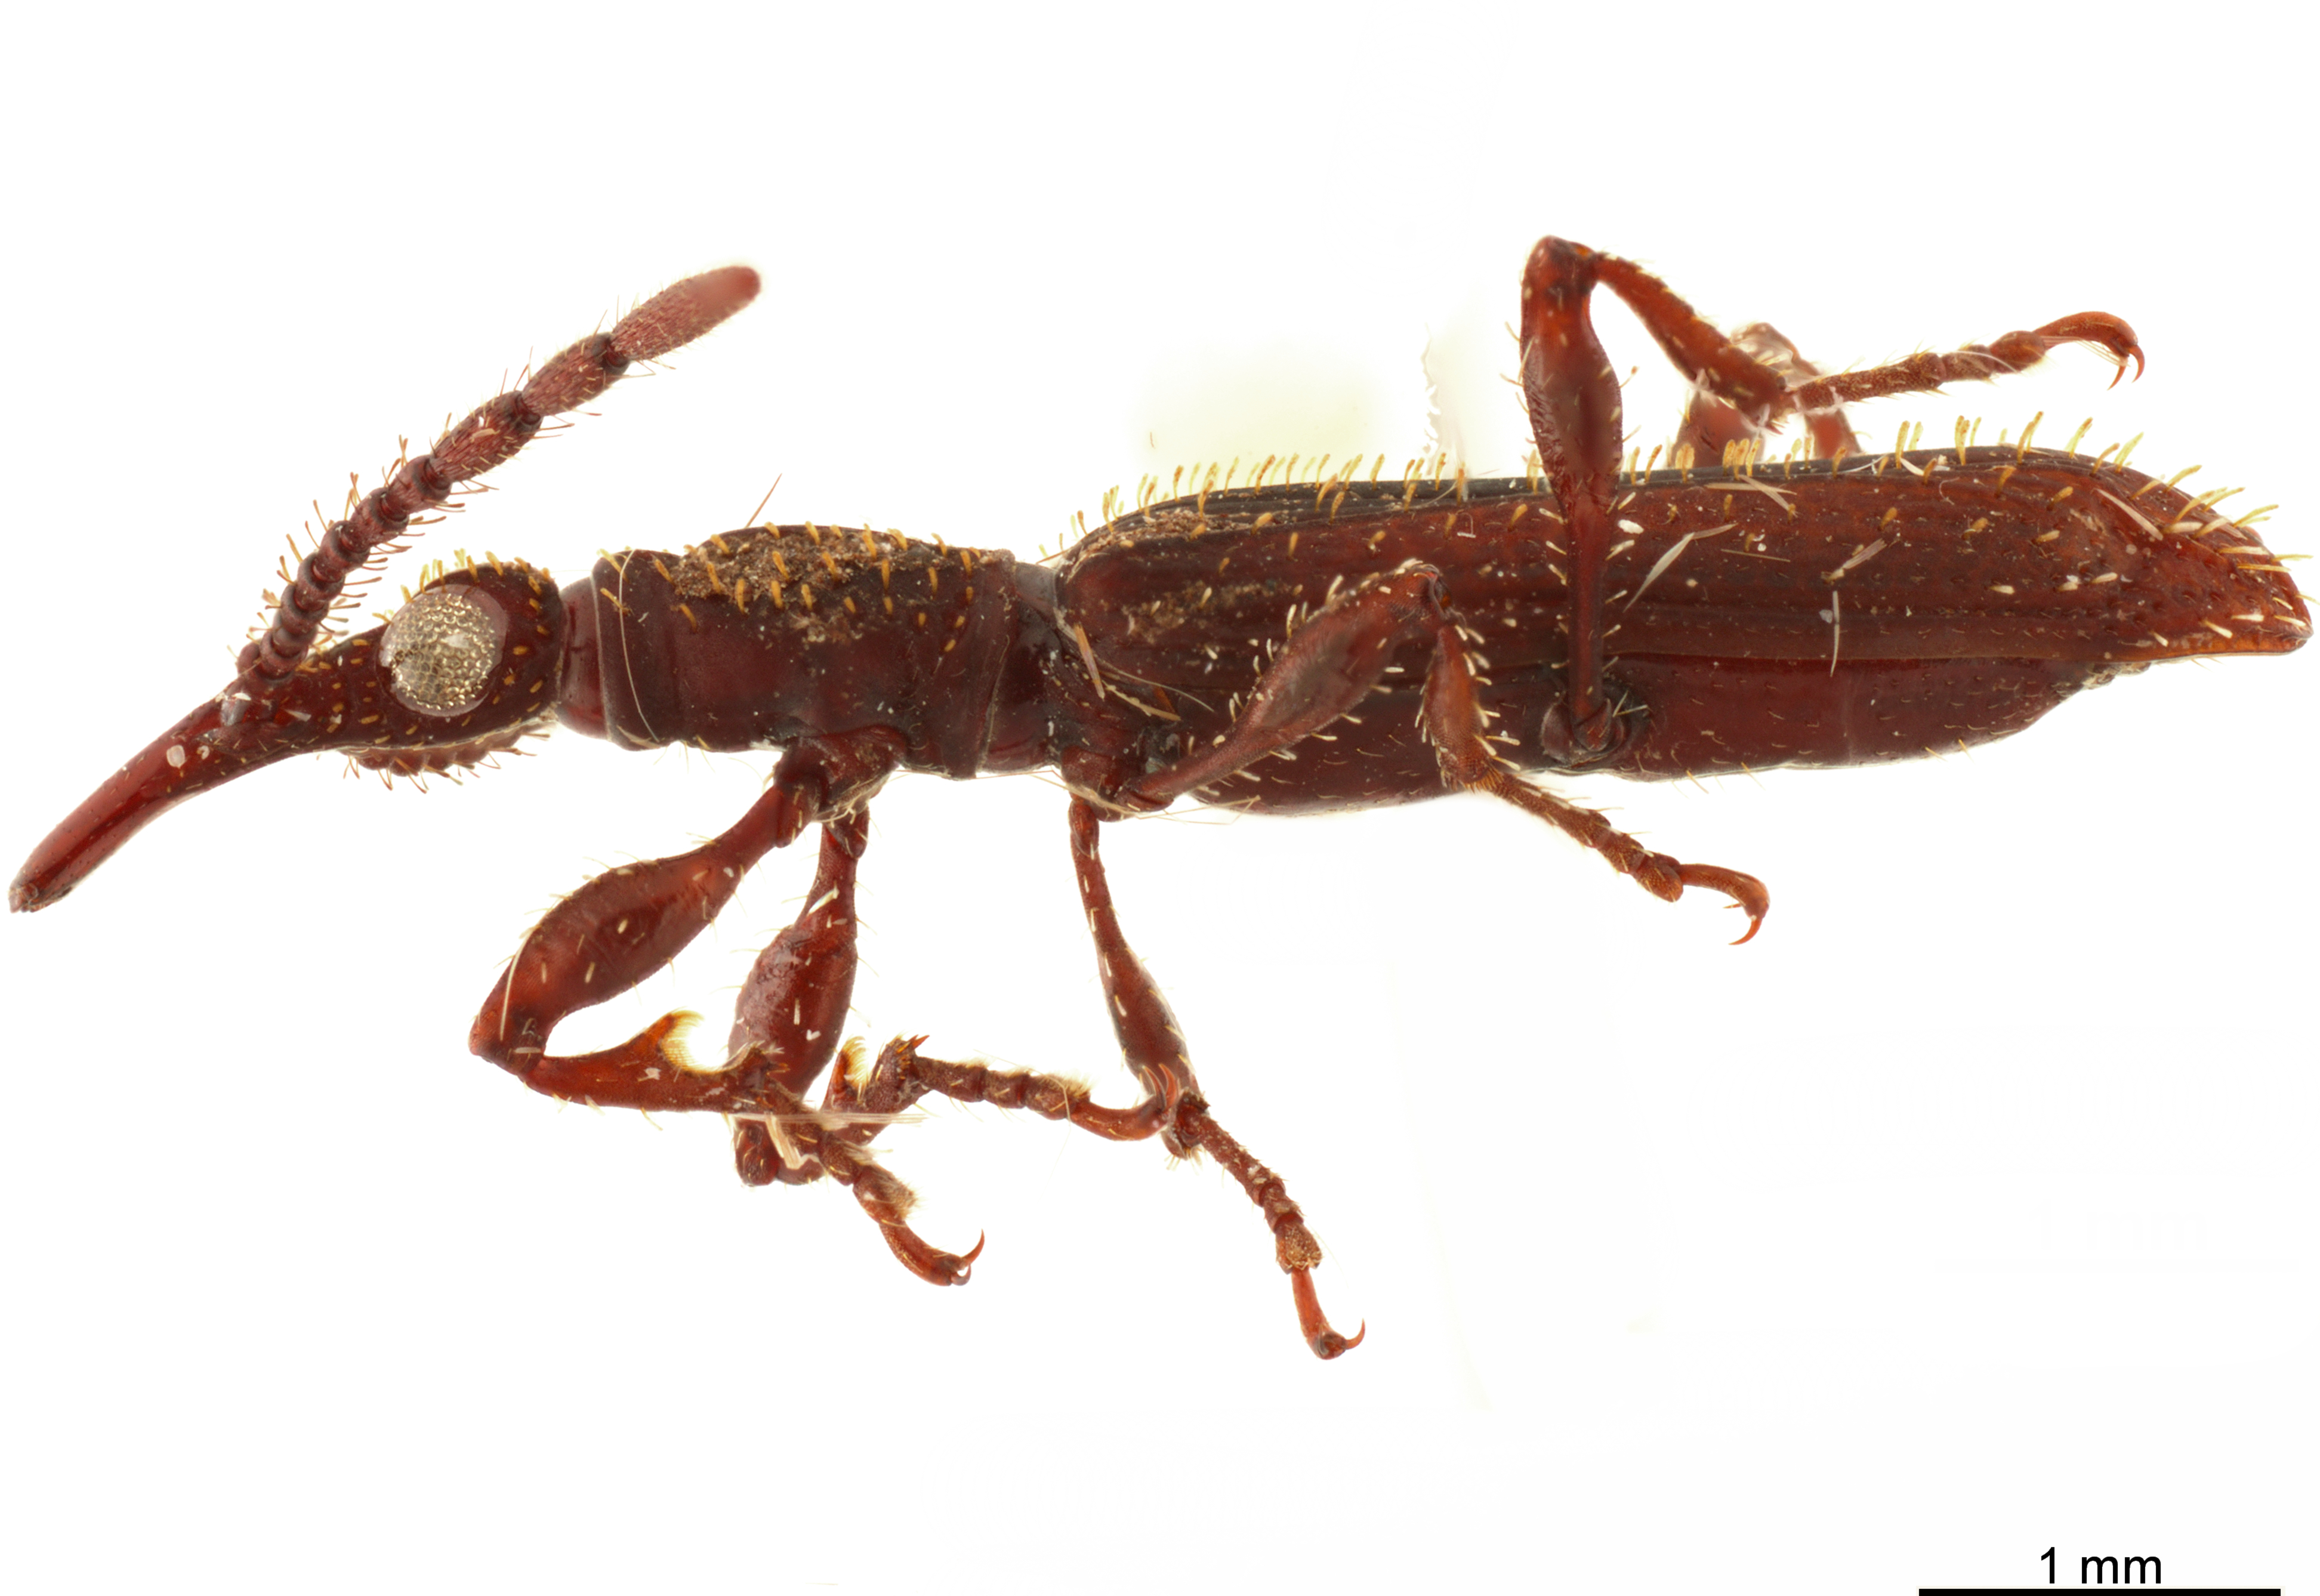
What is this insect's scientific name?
Hyperephanus cerdai
